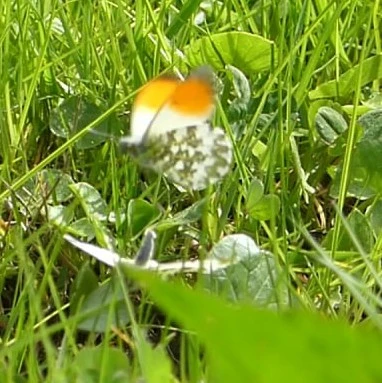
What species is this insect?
Anthocharis cardamines
